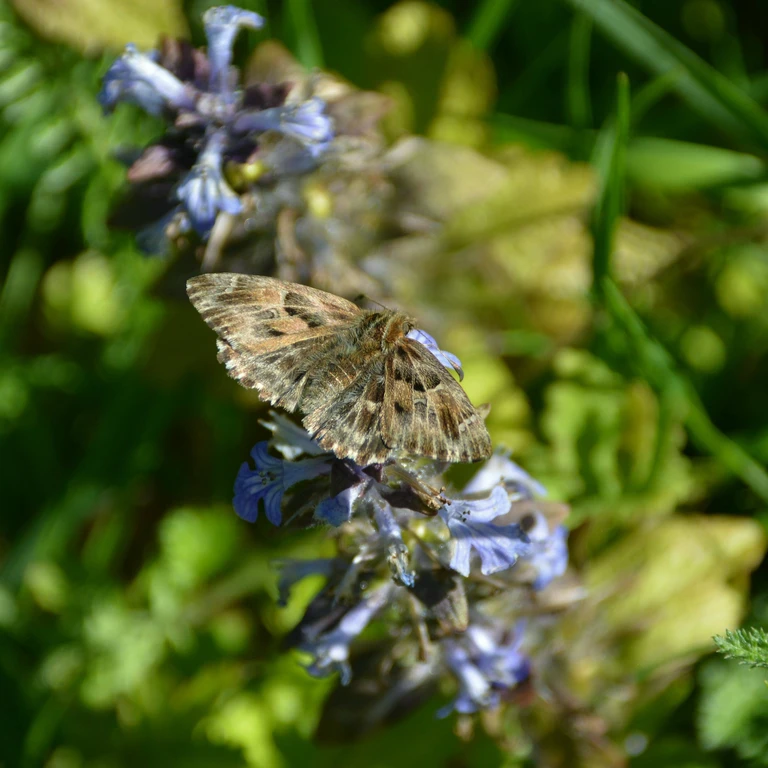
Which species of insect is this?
Carcharodus alceae
